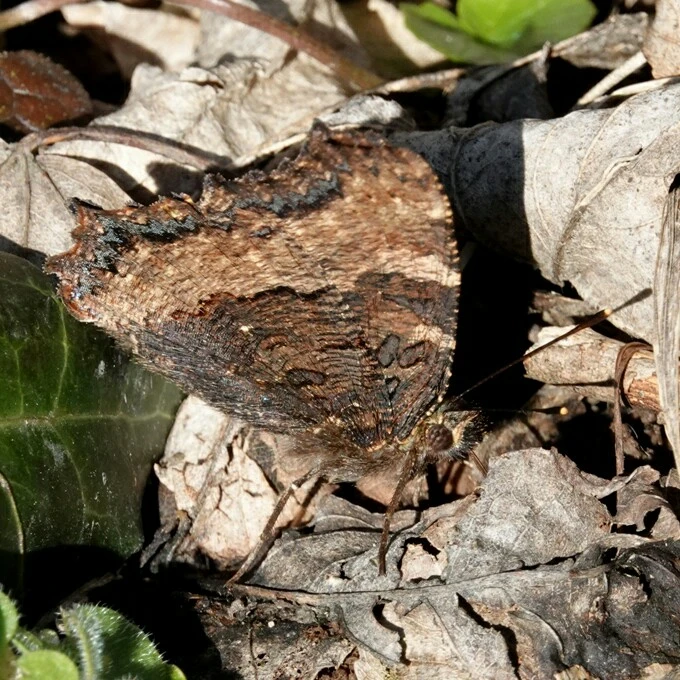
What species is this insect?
Nymphalis polychloros
